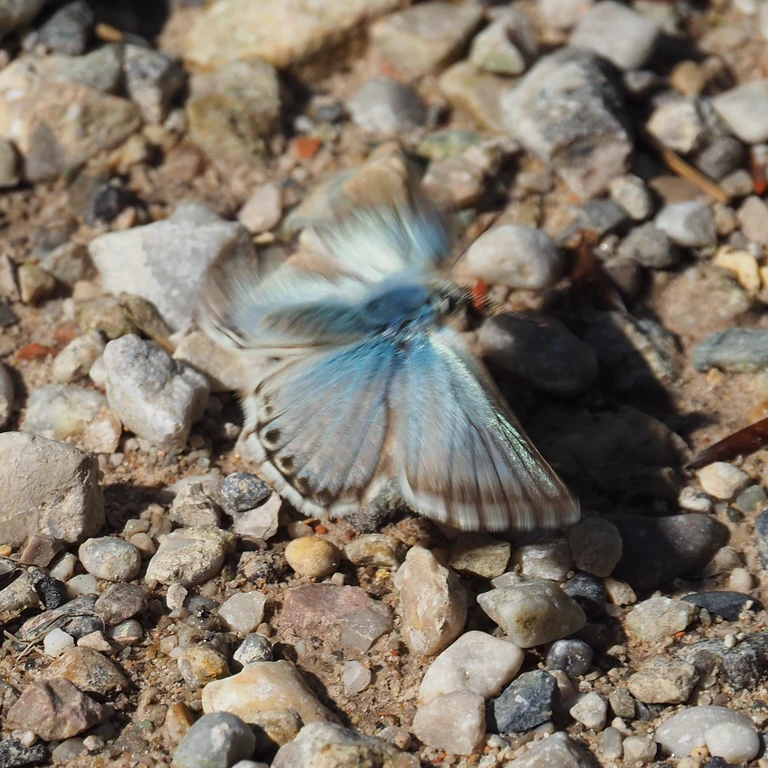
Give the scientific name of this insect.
Lysandra coridon
